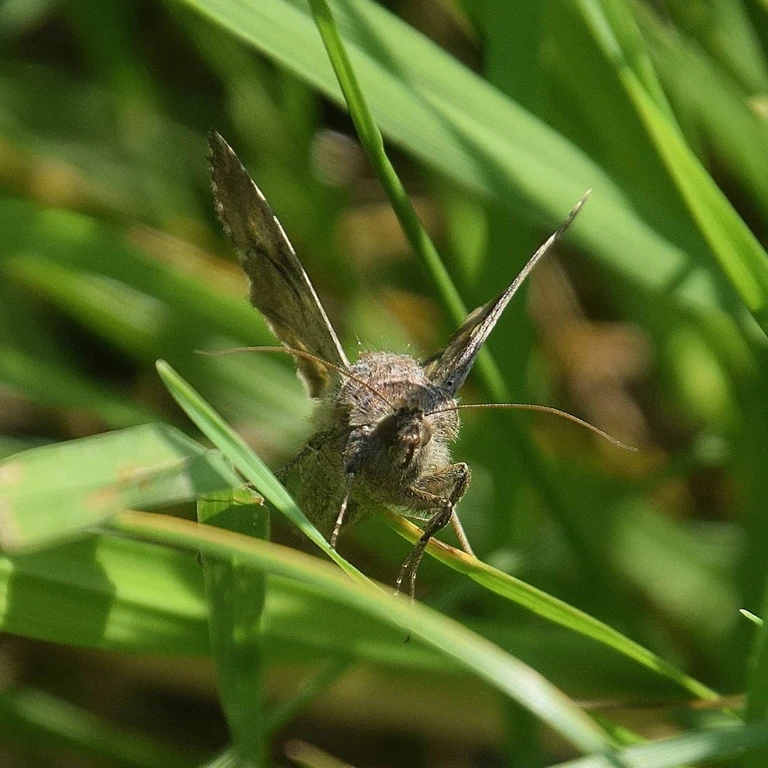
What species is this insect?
Autographa gamma
